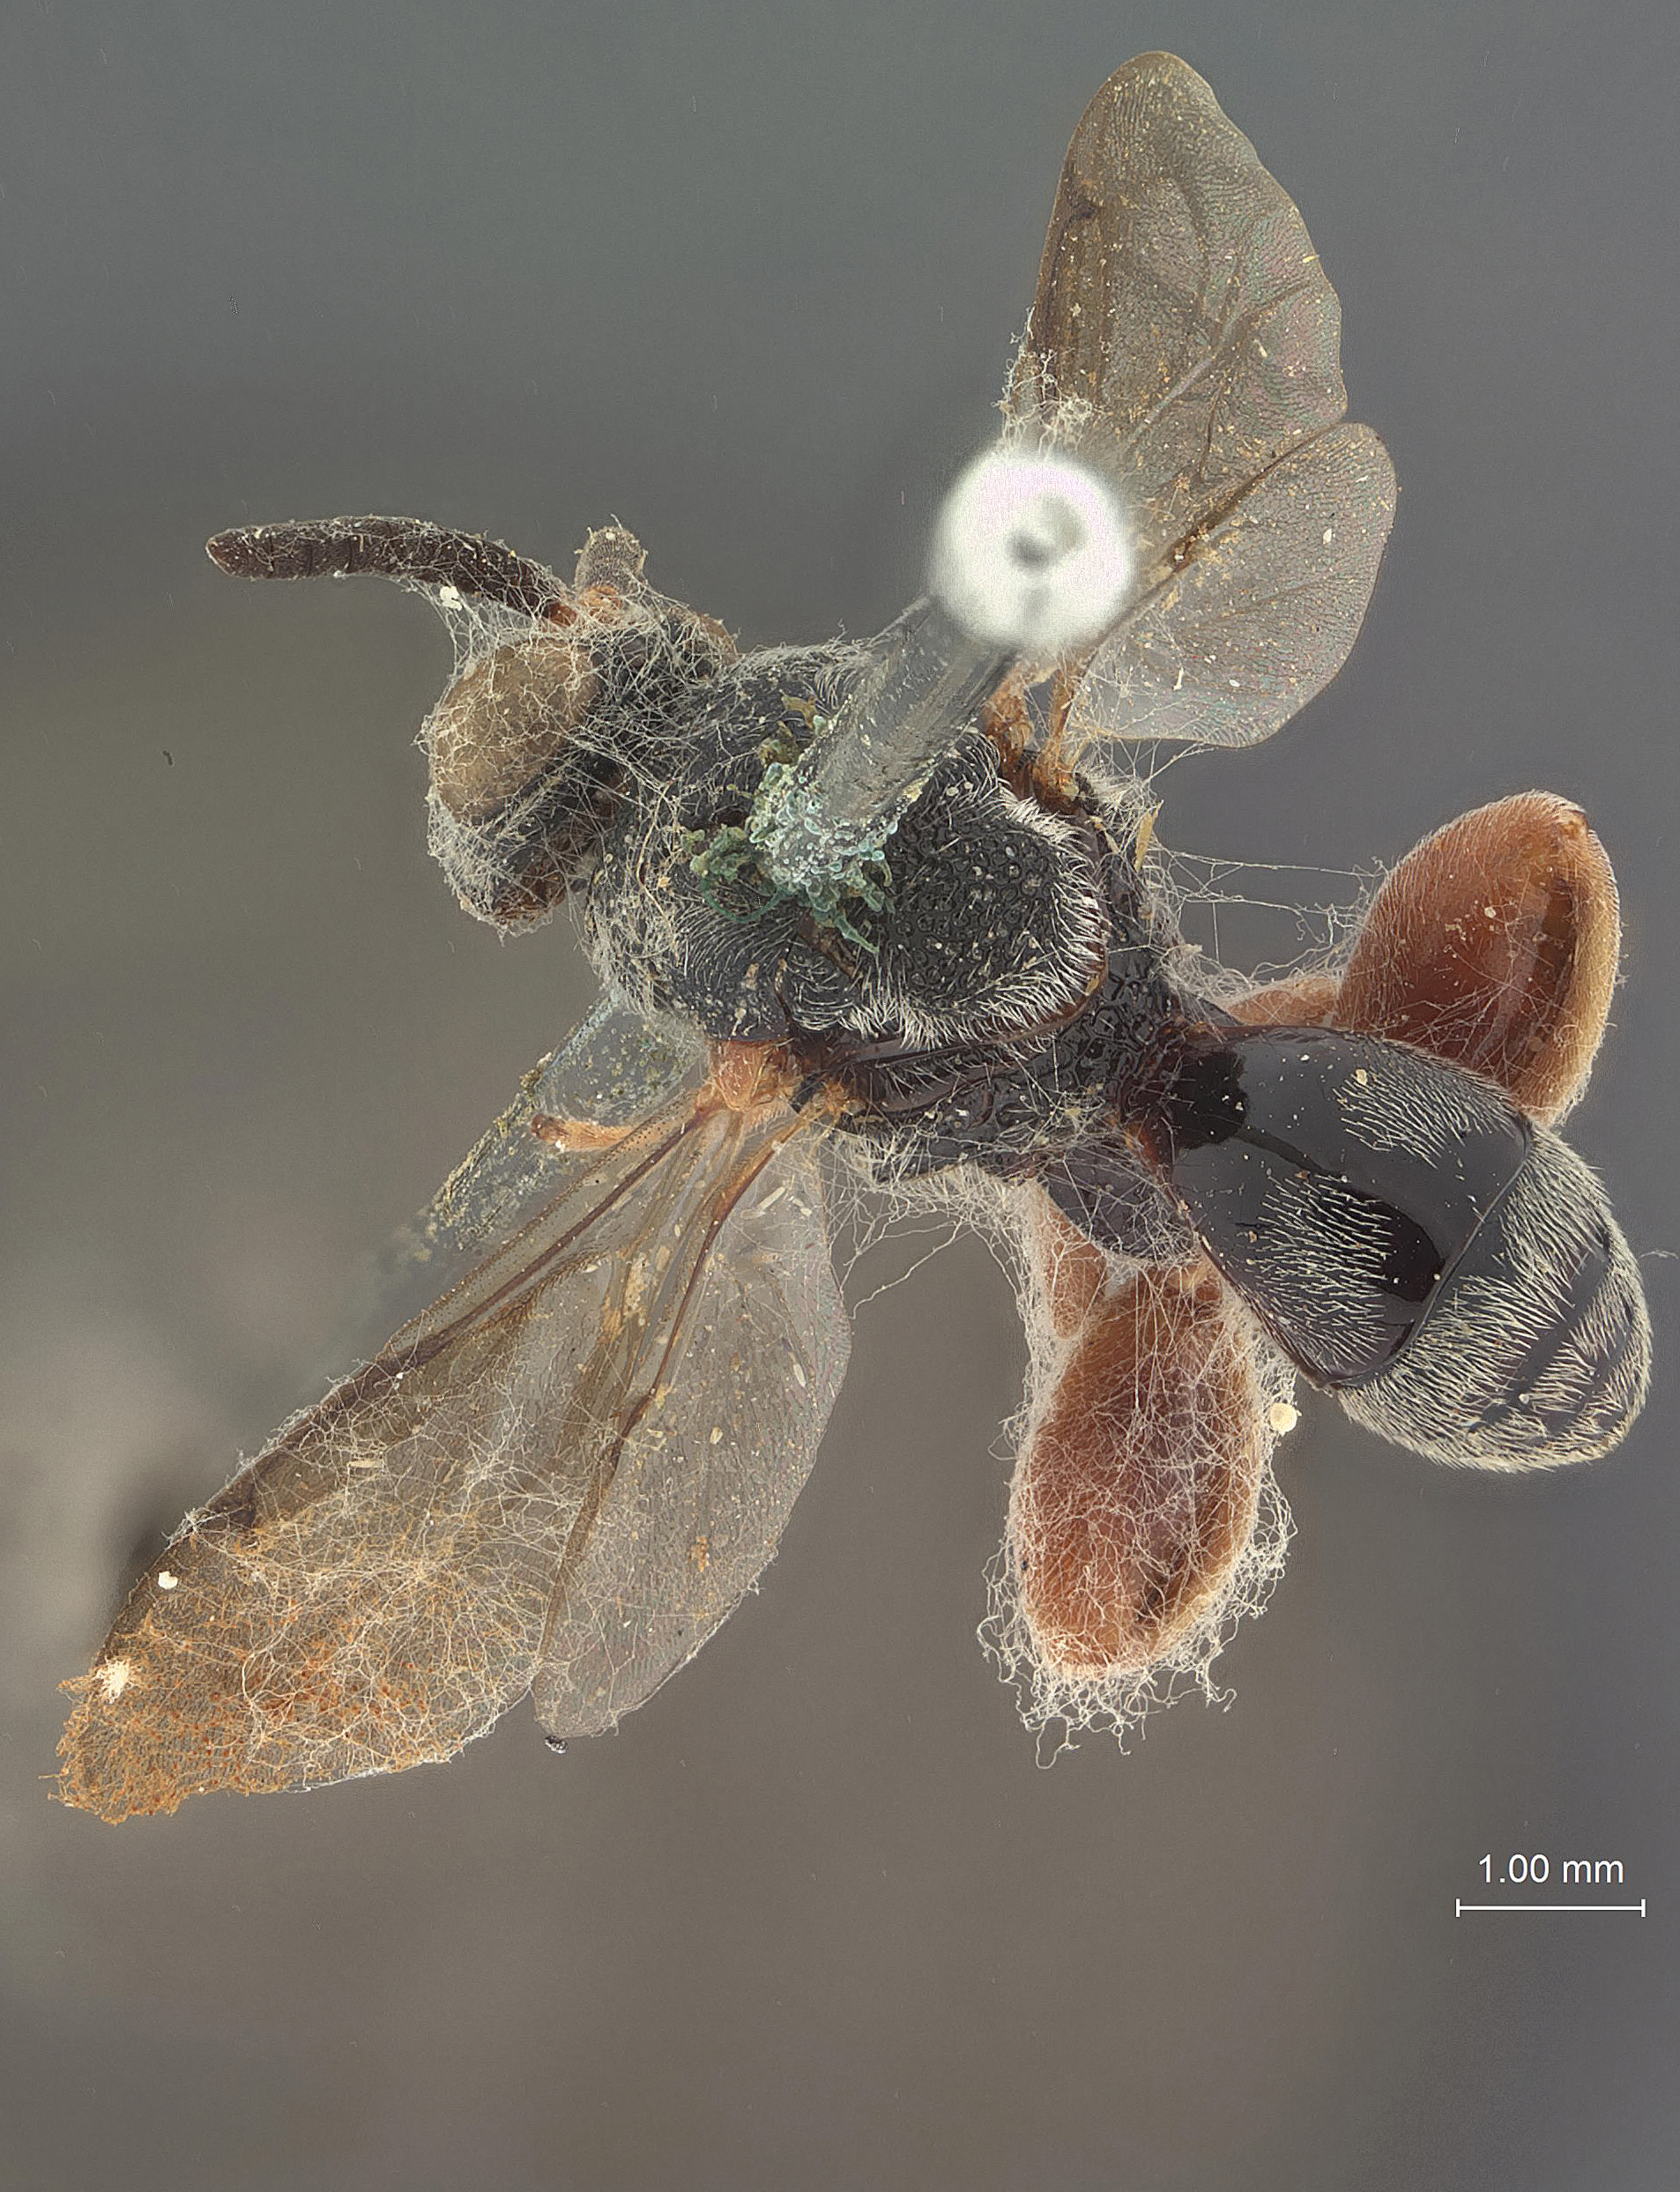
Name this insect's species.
Brachymeria sureke
